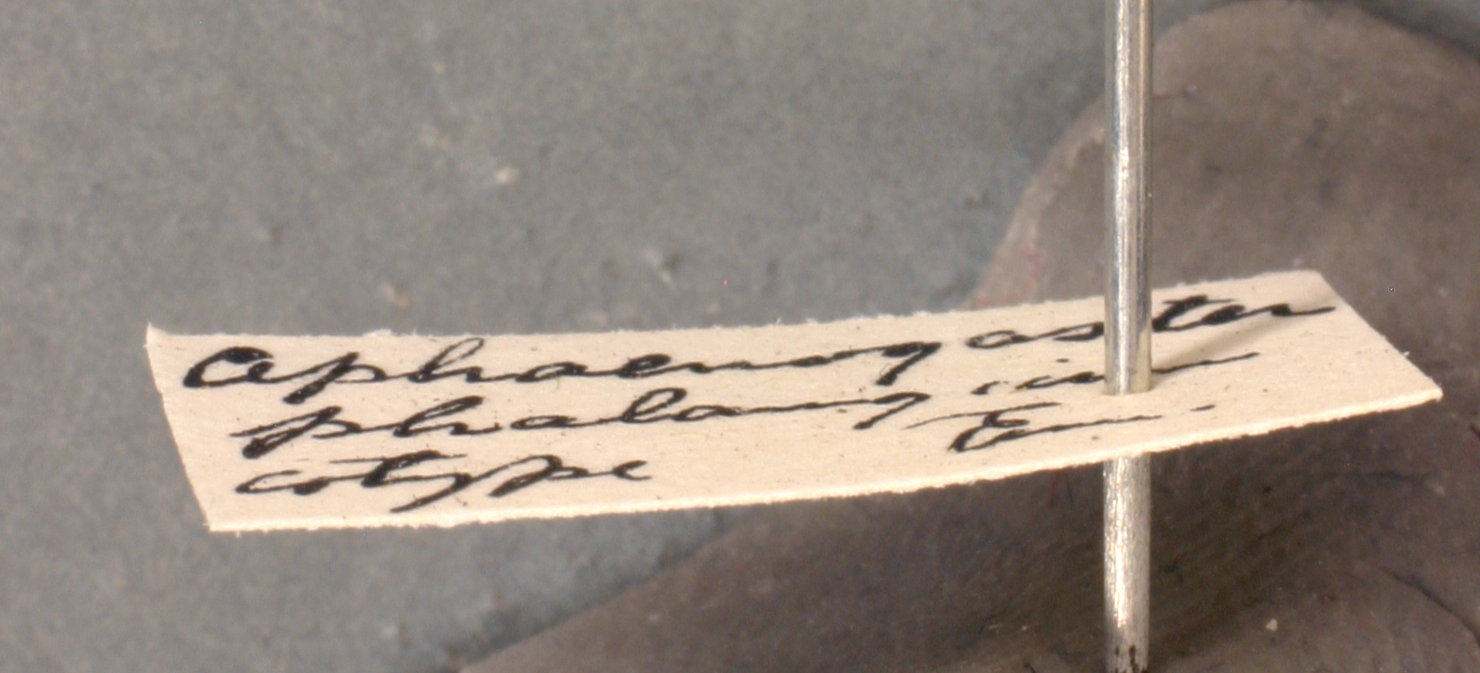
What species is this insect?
Aphaenogaster phalangium
